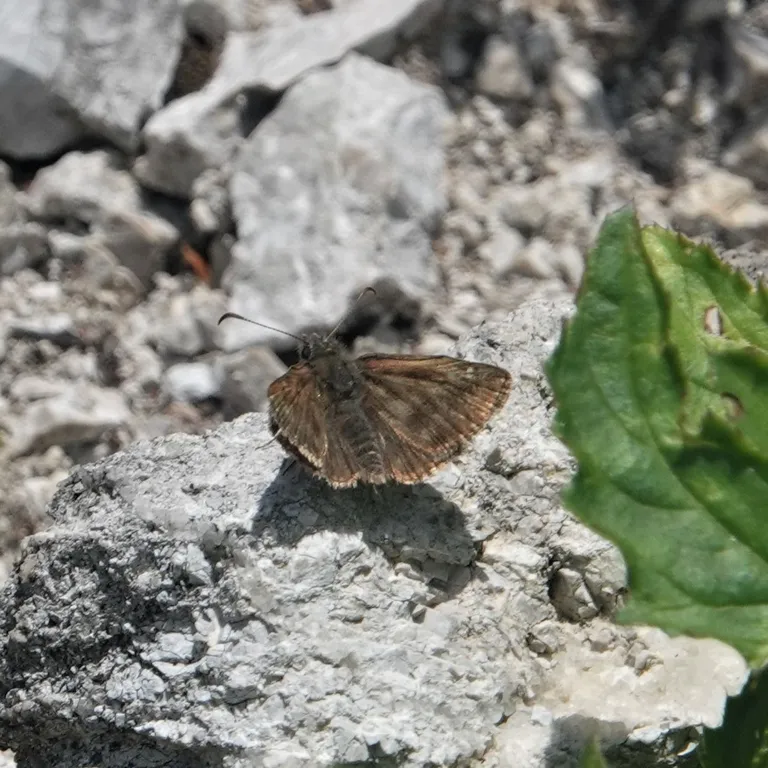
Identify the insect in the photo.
Erynnis tages
